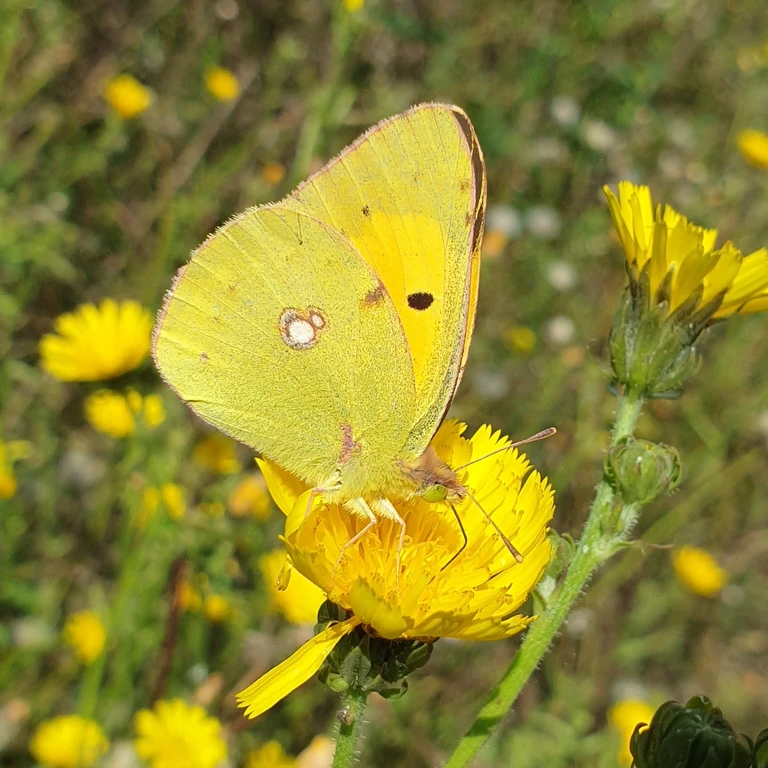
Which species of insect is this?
Colias croceus
